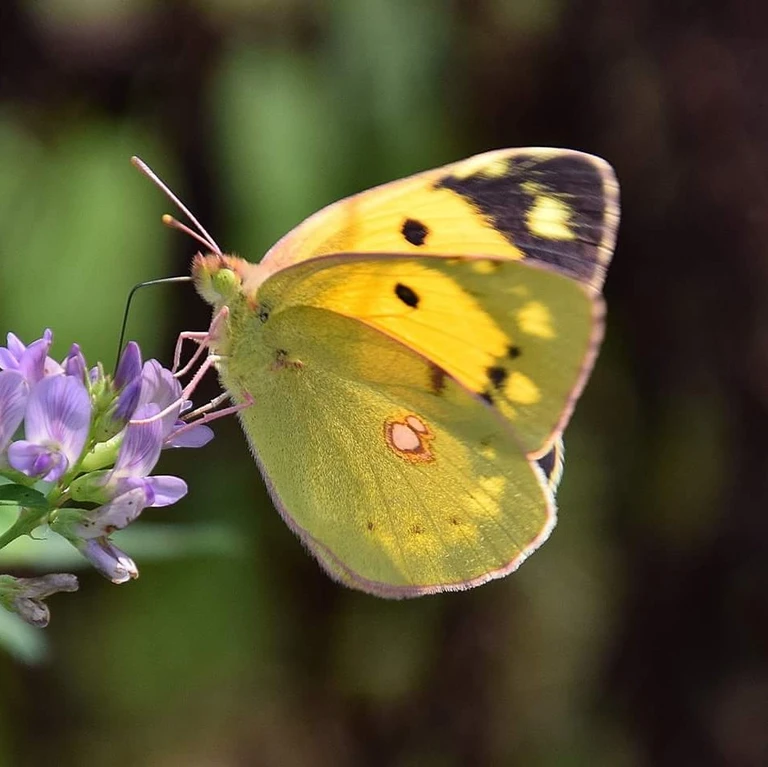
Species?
Colias croceus
